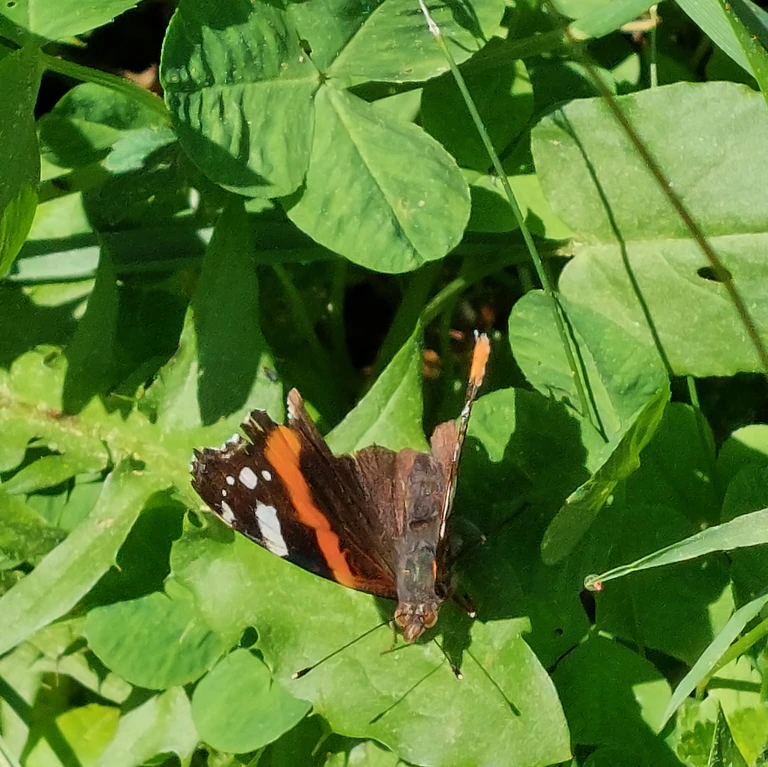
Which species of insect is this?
Vanessa atalanta
